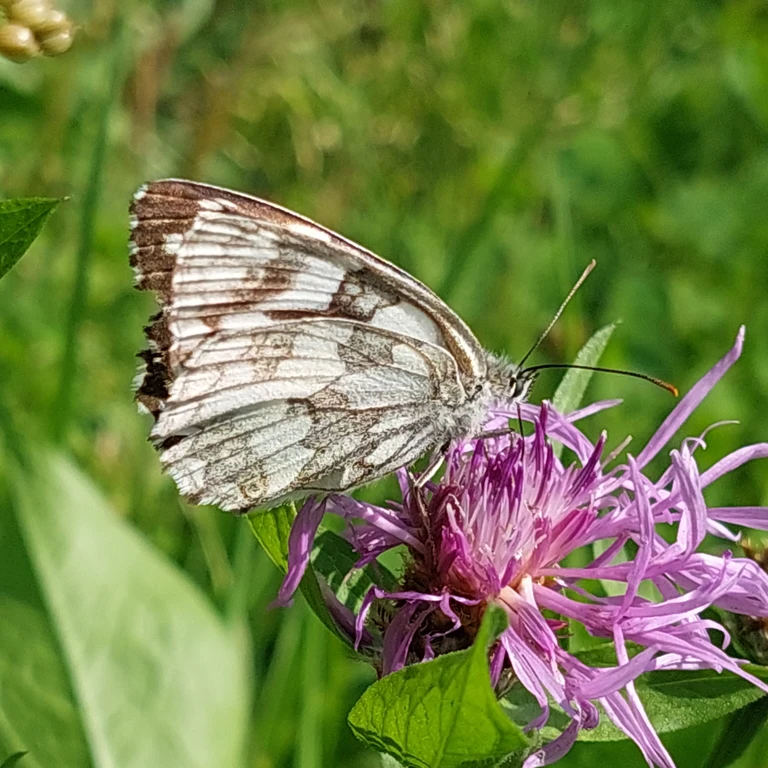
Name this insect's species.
Melanargia galathea
